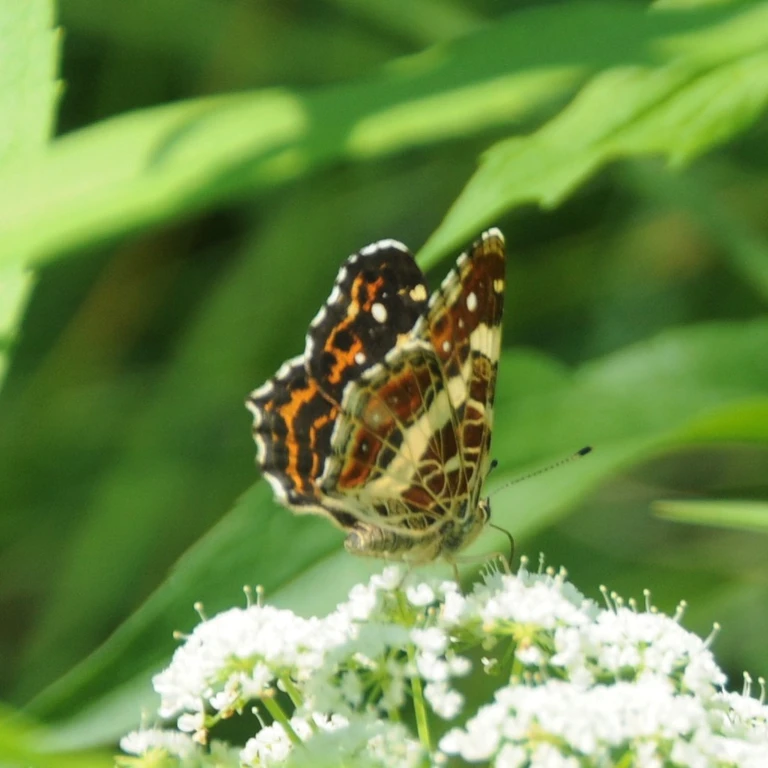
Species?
Araschnia levana
